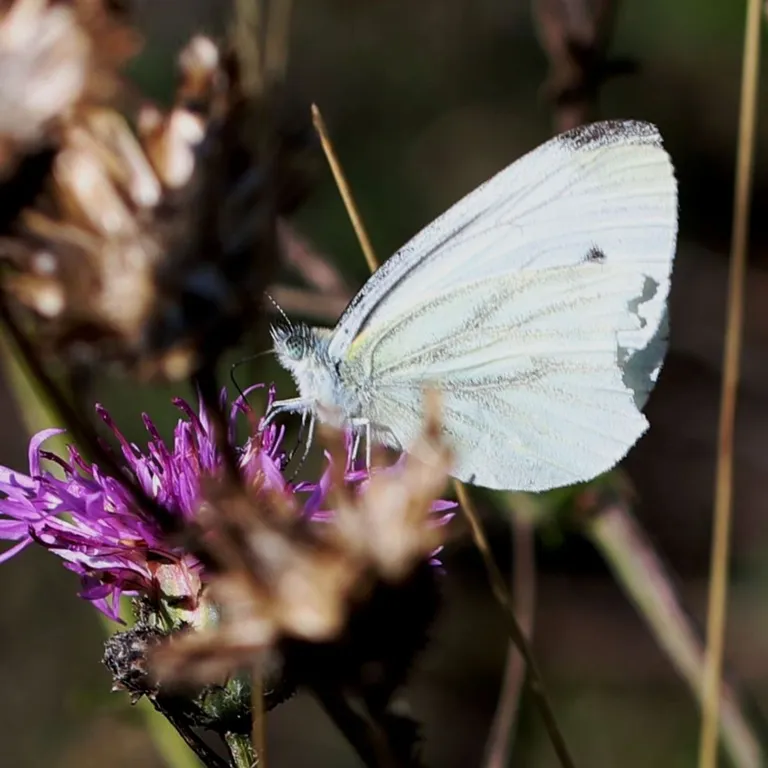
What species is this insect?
Pieris napi
